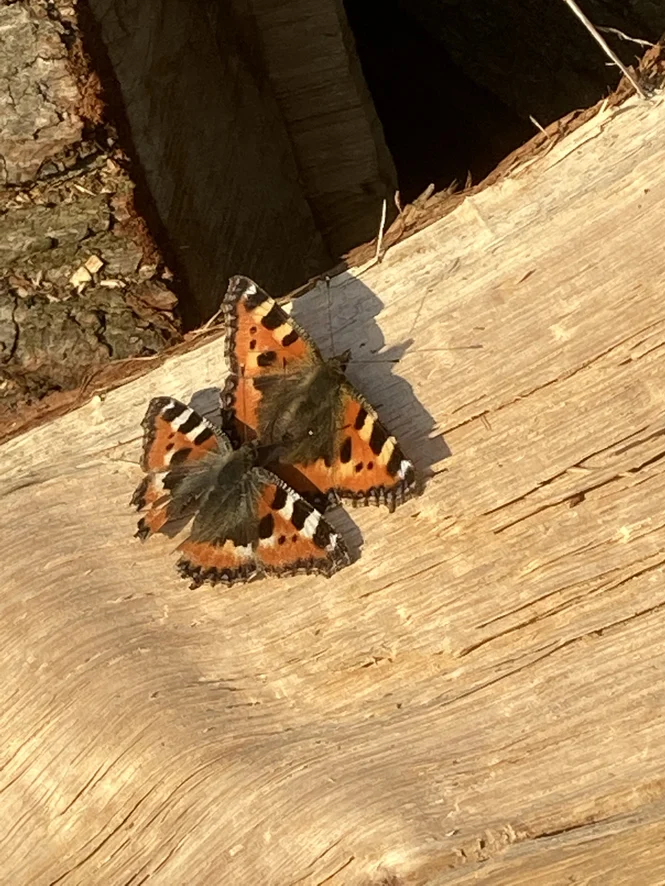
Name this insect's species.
Aglais urticae
